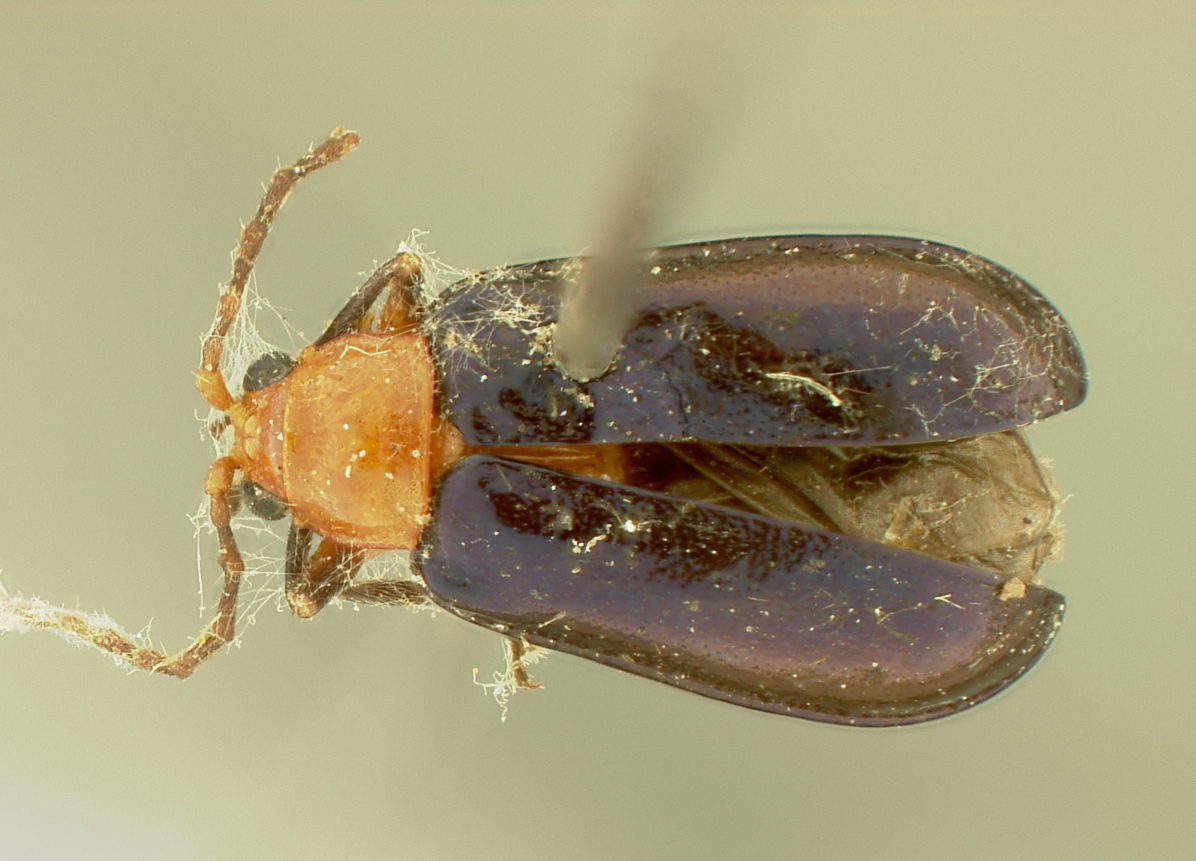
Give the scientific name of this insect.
Acanthonycha weyrauchi
